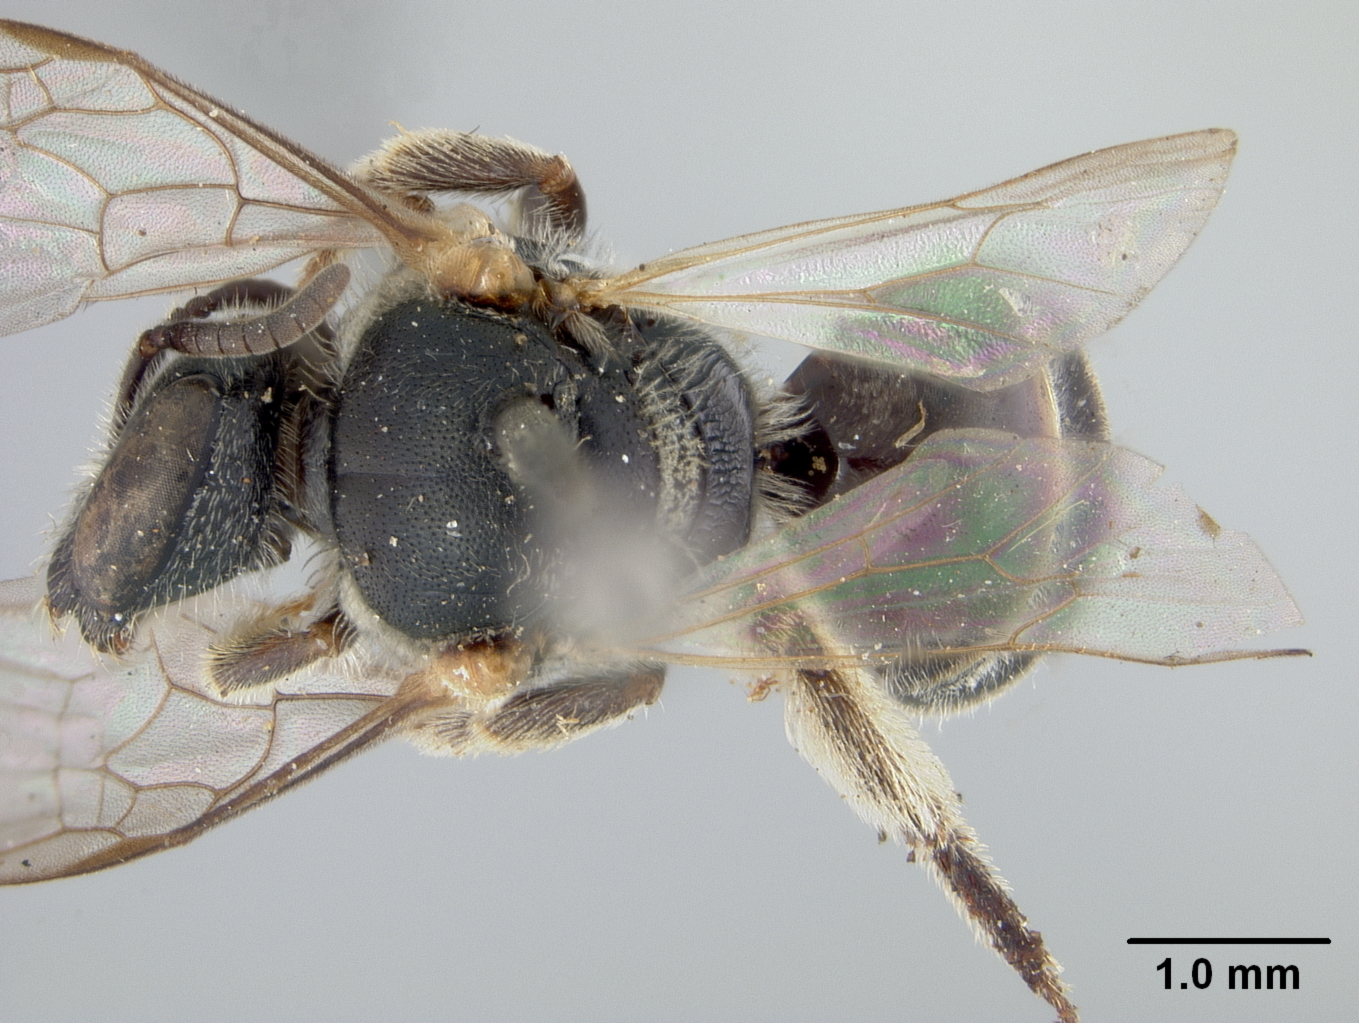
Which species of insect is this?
Halictus davaonis
